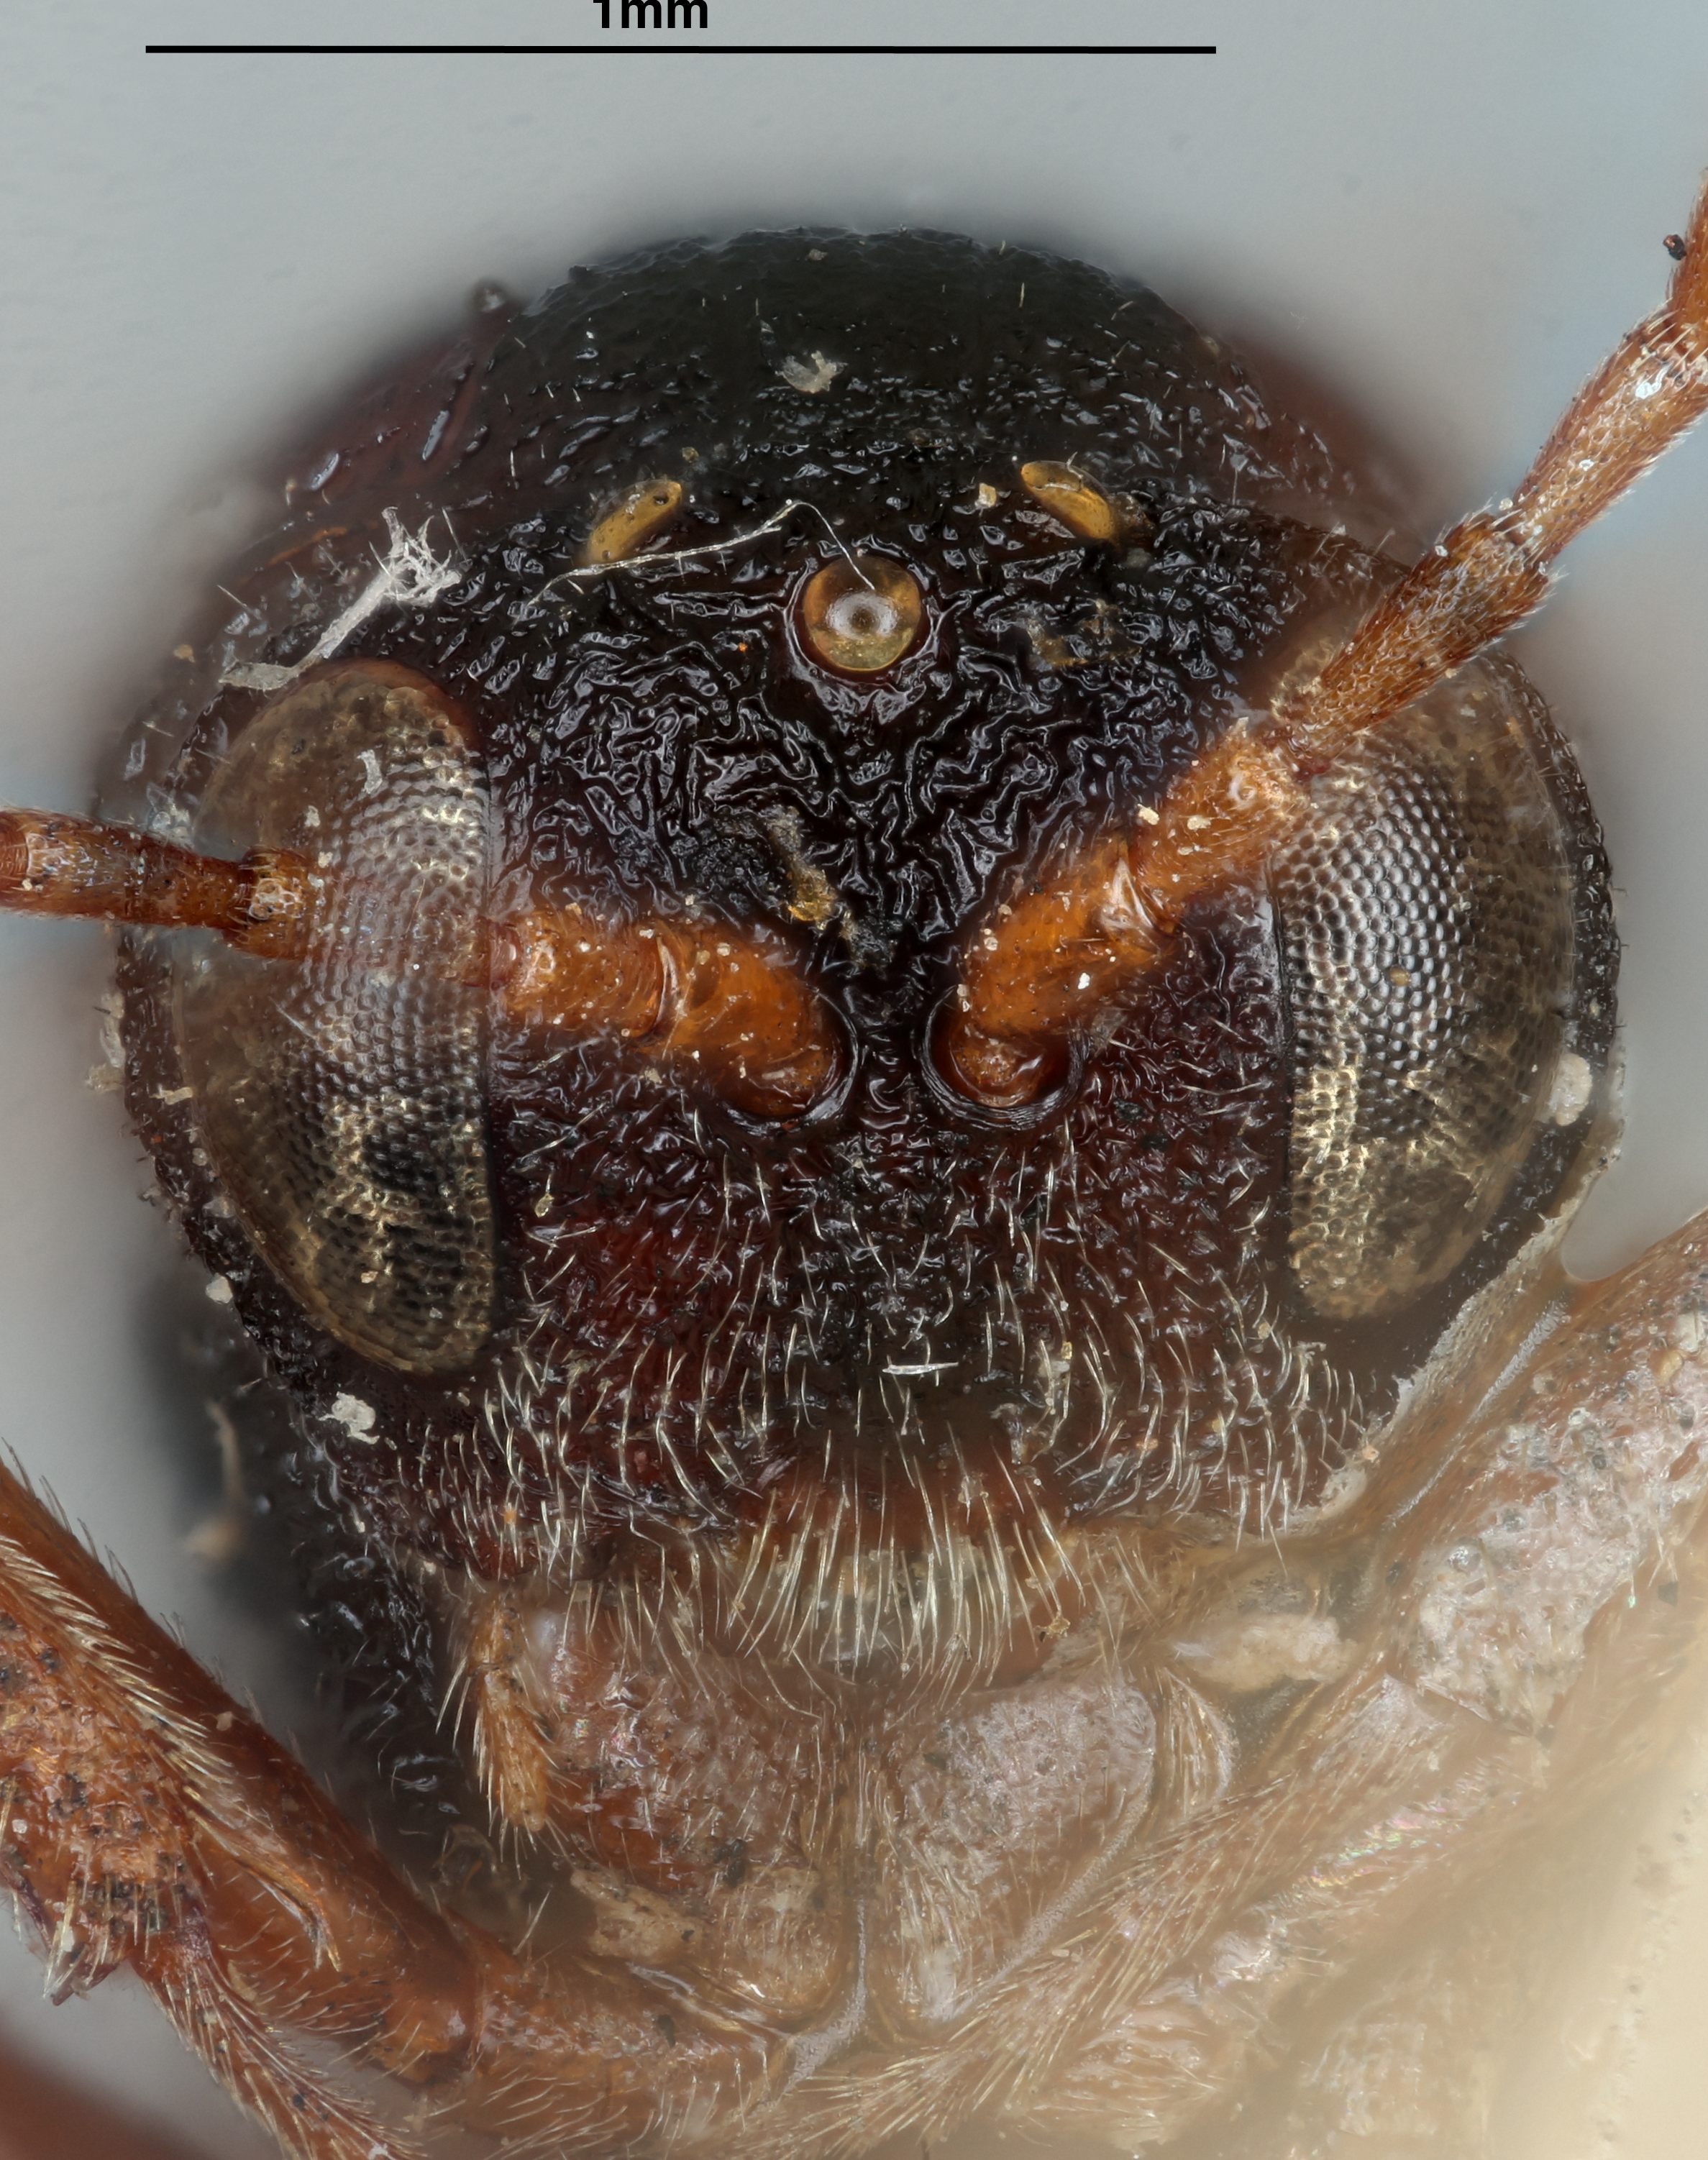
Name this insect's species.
Callirhytis perobscura
